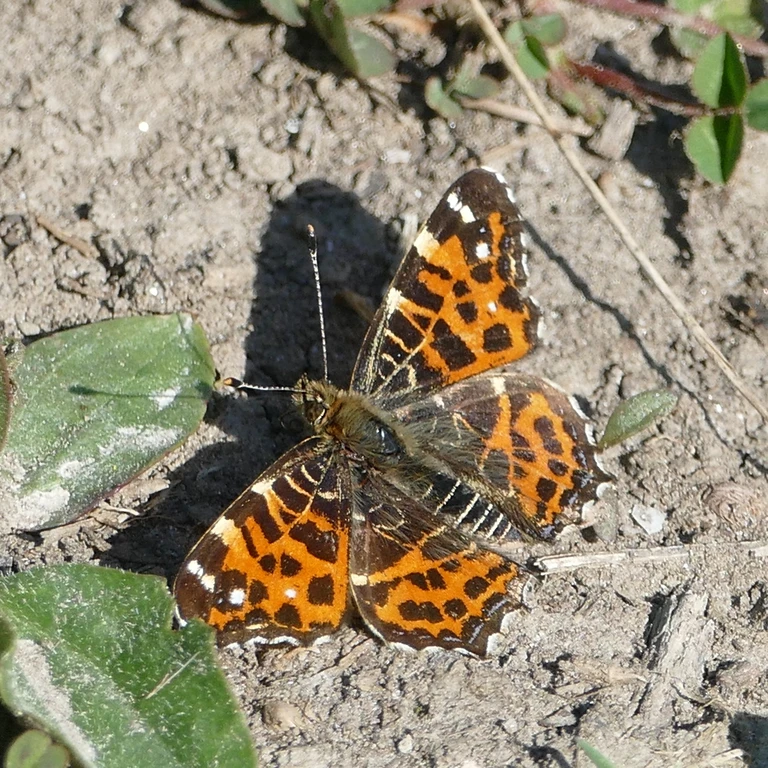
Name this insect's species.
Araschnia levana
